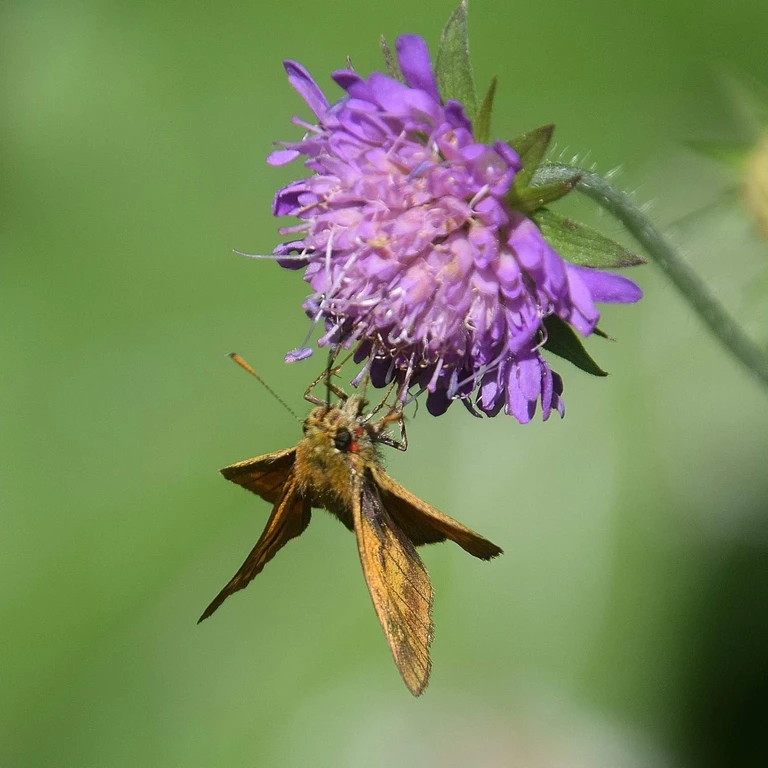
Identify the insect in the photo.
Ochlodes sylvanus (also Ochlodes venata)
